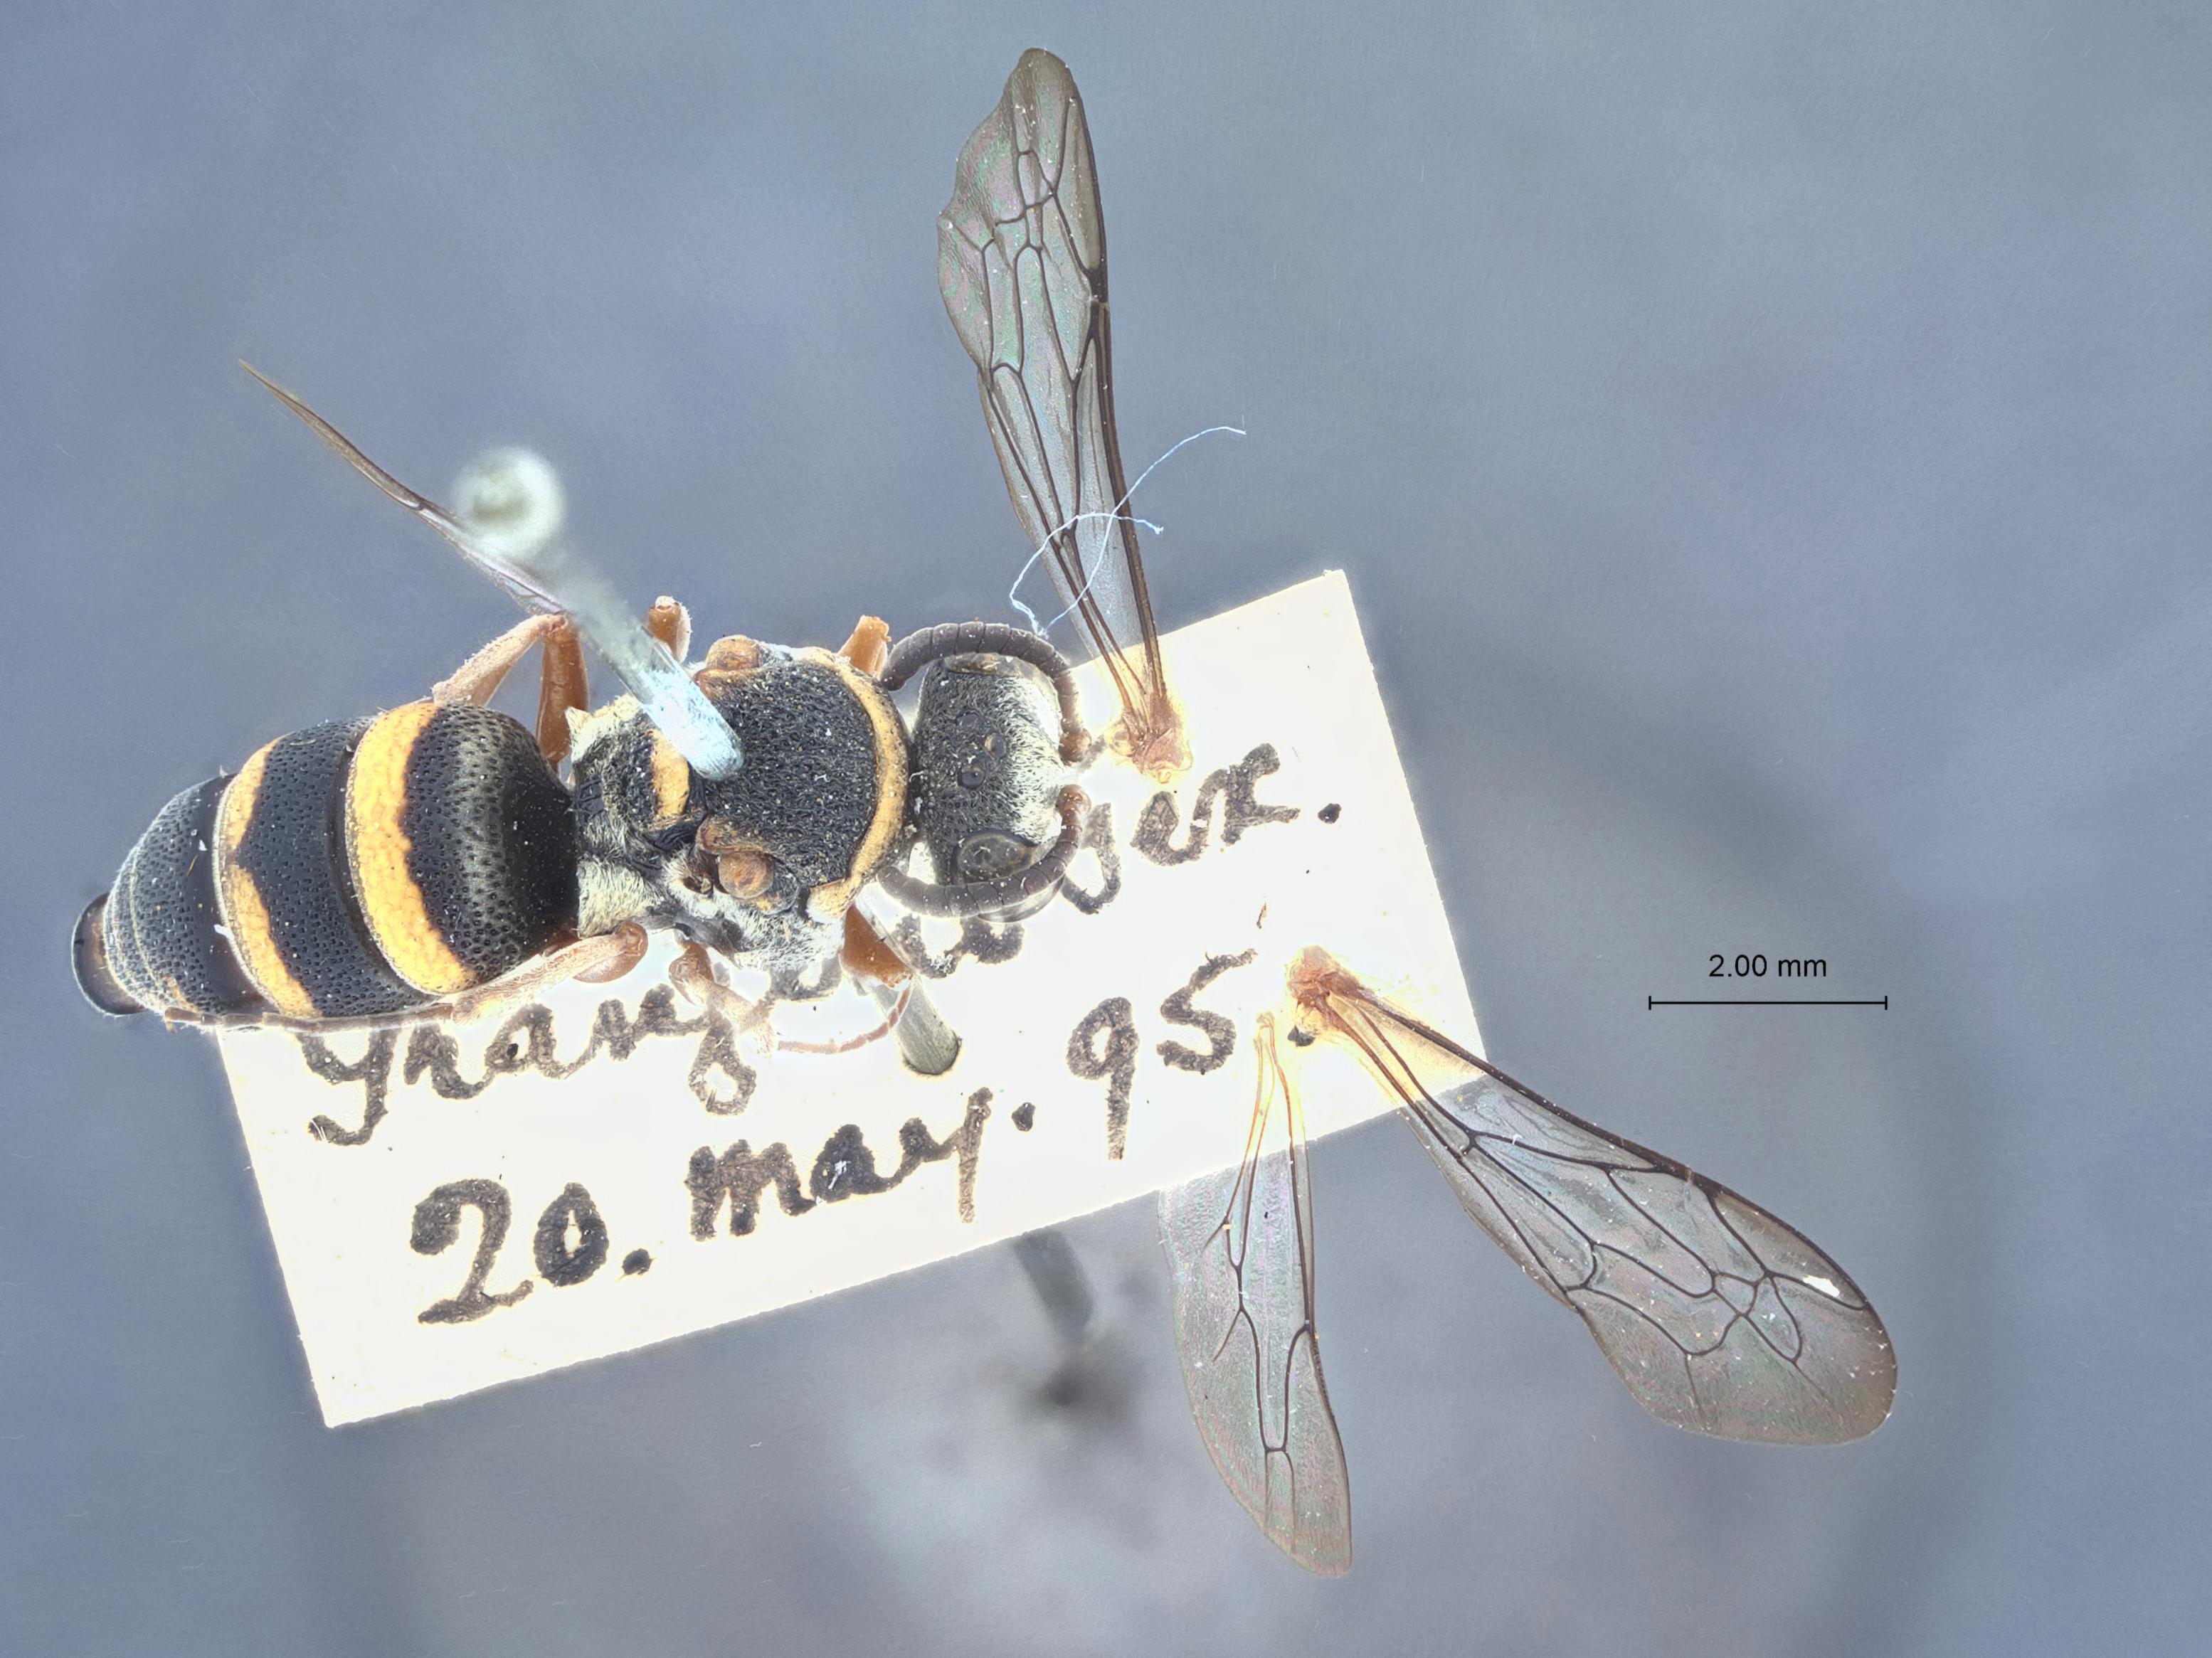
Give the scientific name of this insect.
Brachystegus foxii
